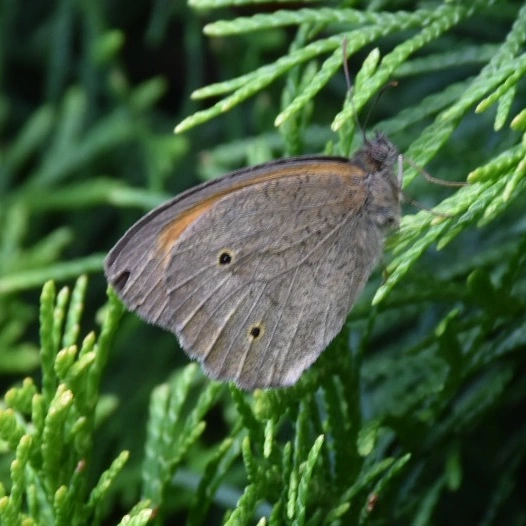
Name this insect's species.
Maniola jurtina
